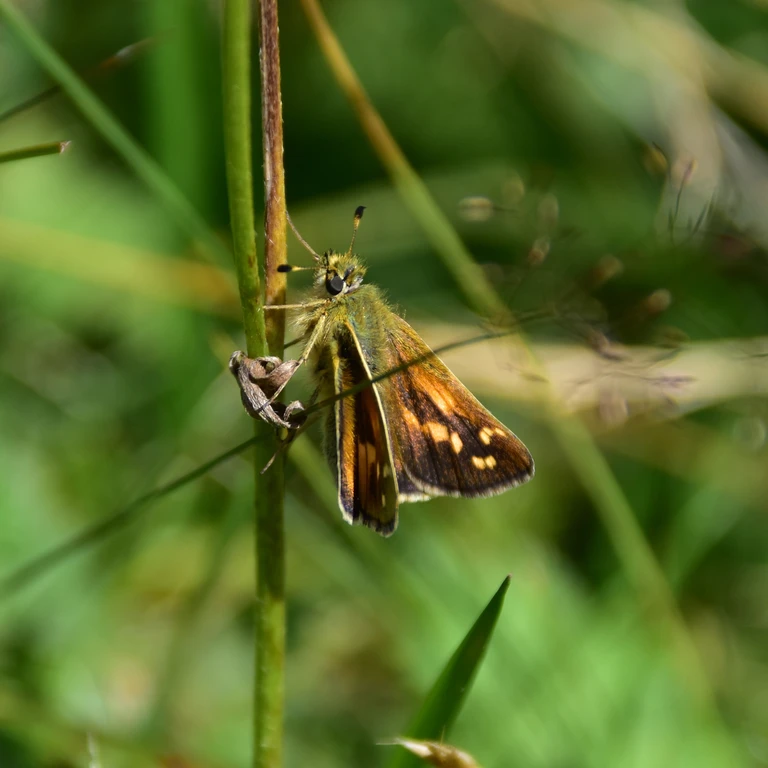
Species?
Hesperia comma
